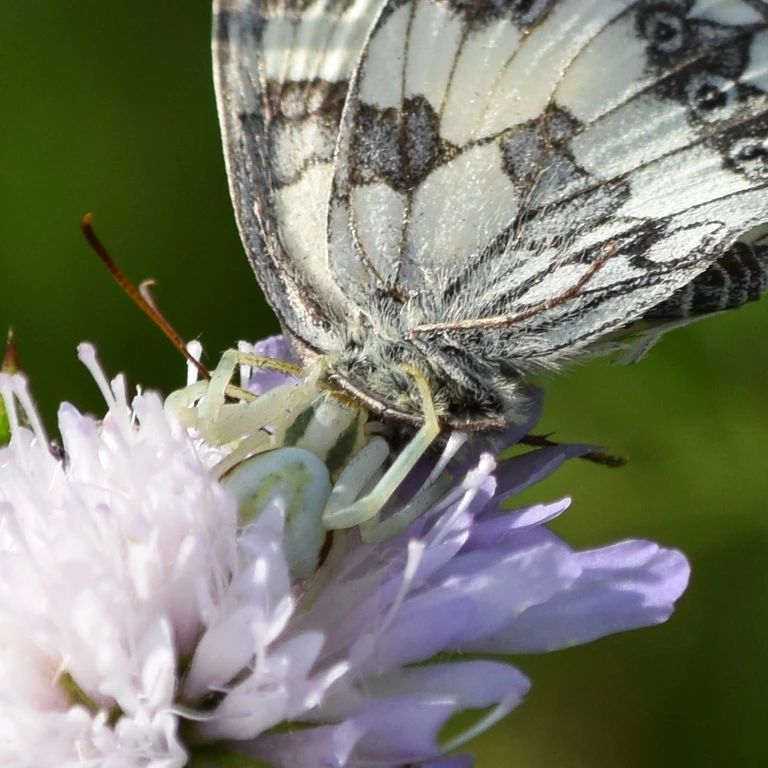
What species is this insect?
Melanargia galathea
